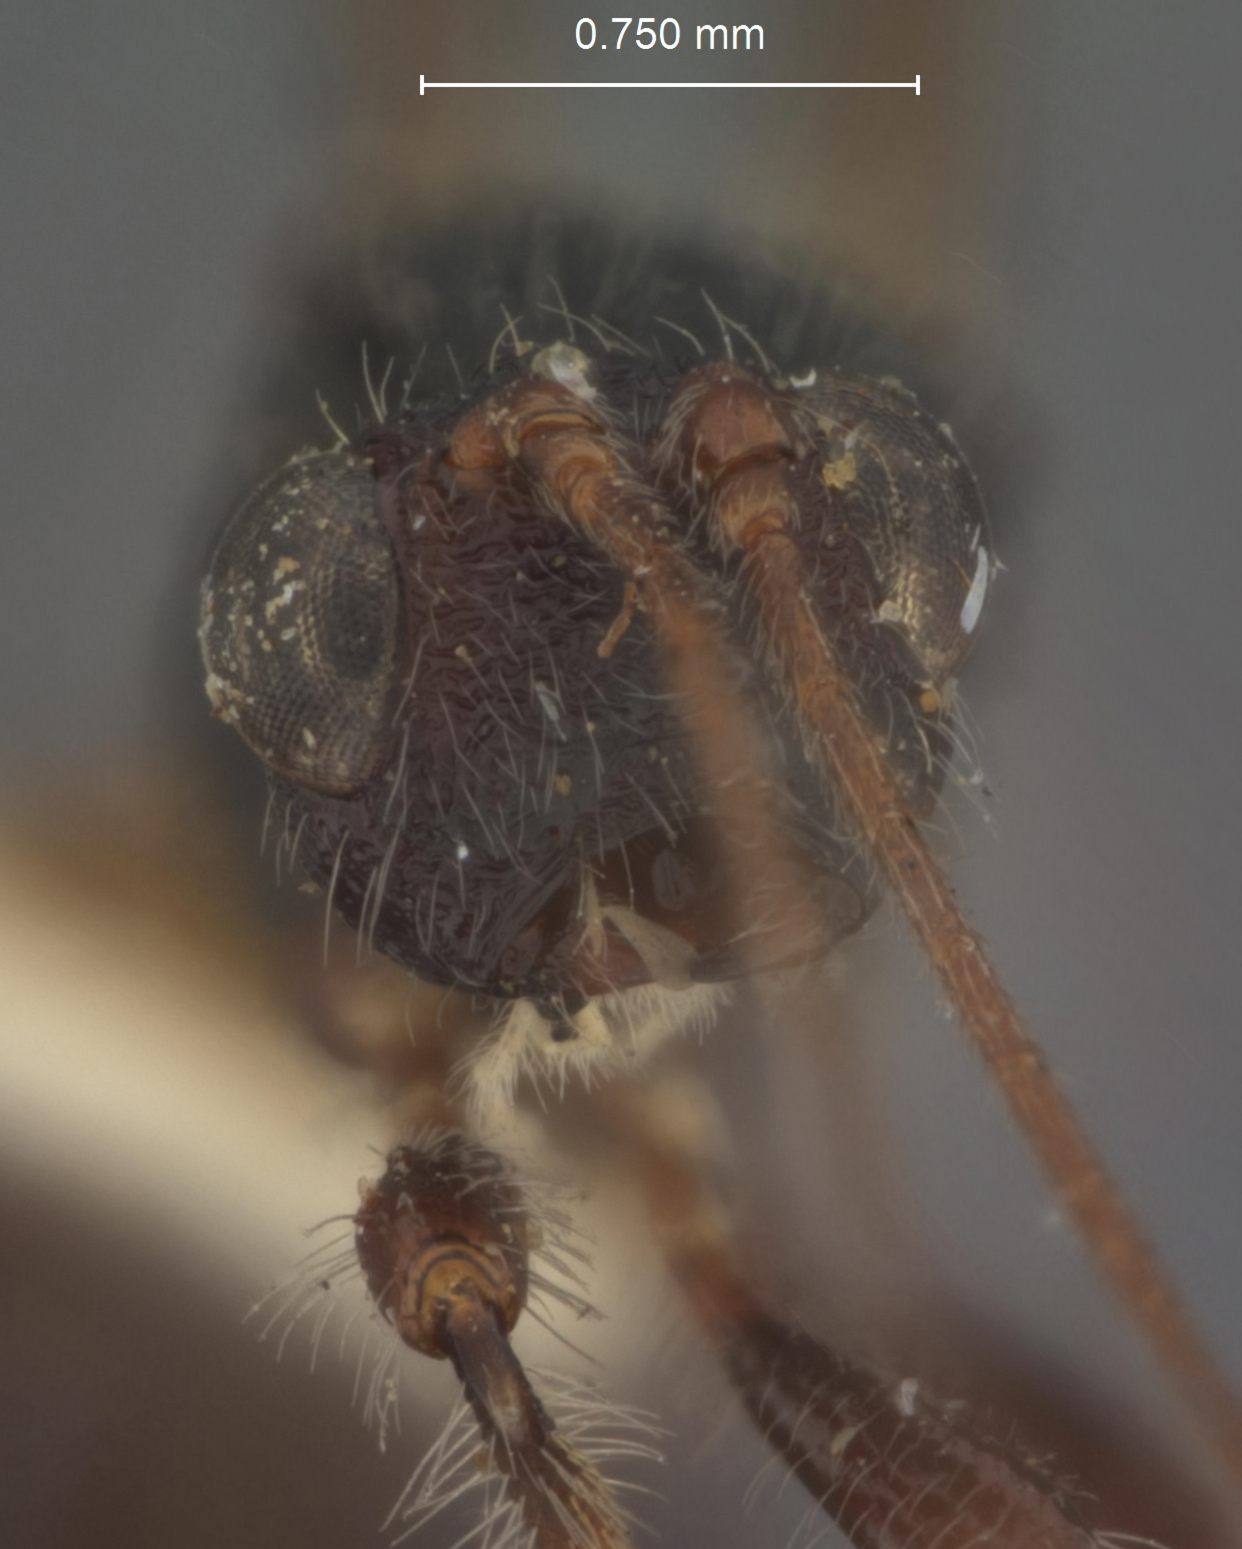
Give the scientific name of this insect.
Spathius cyclops
